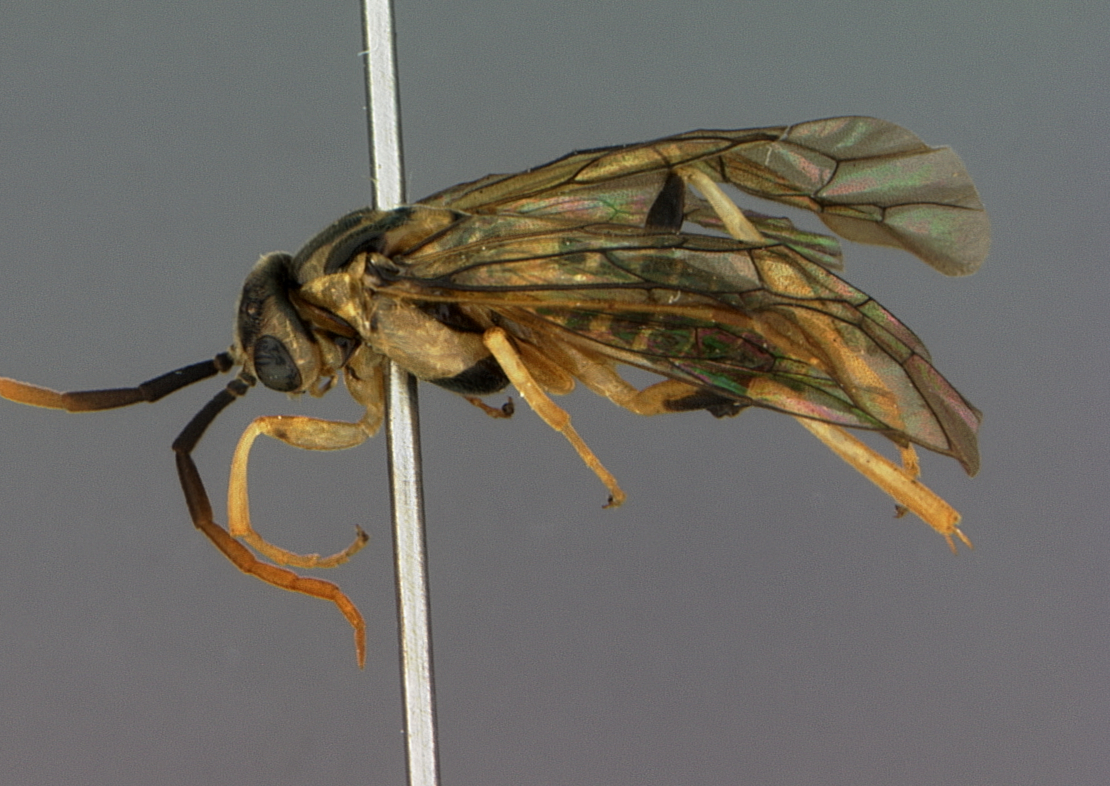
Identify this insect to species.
Pristiphora helveola
